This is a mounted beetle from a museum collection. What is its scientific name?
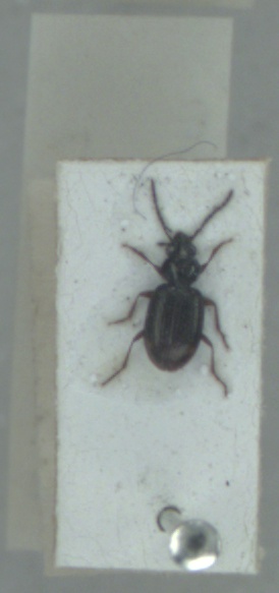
Bembidion lunulatum
